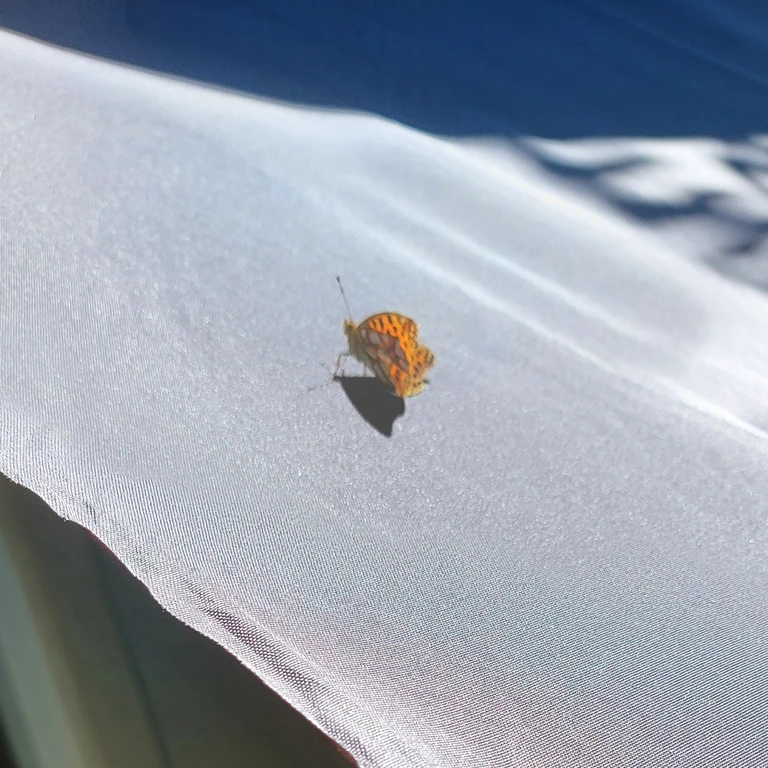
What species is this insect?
Issoria lathonia
